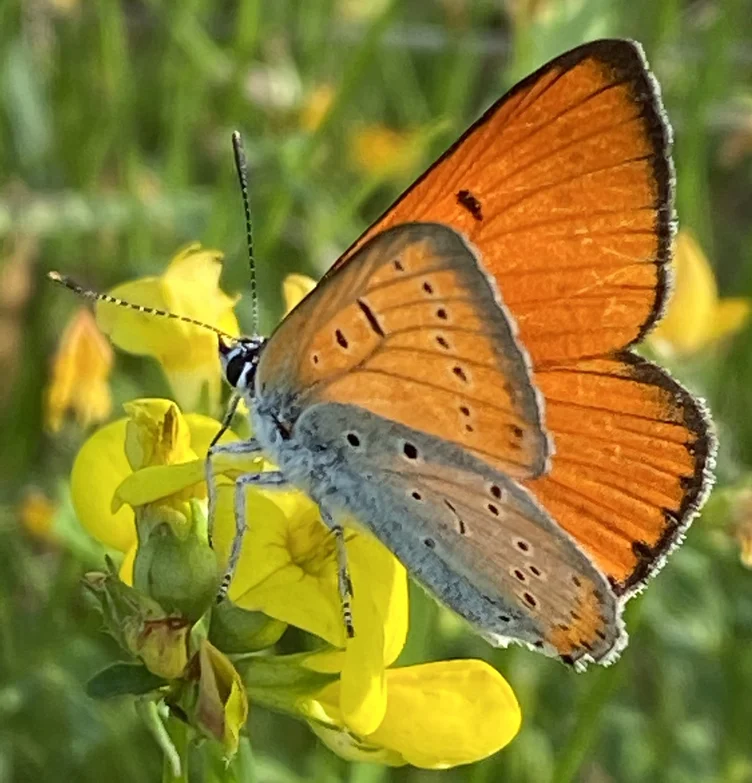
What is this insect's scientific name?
Lycaena dispar
